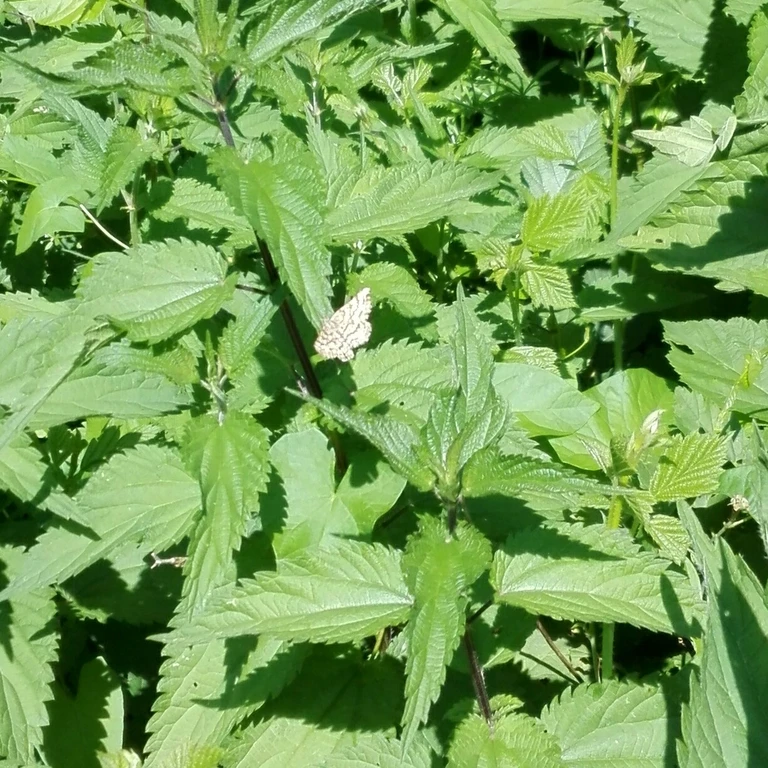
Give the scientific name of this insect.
Chiasmia clathrata
